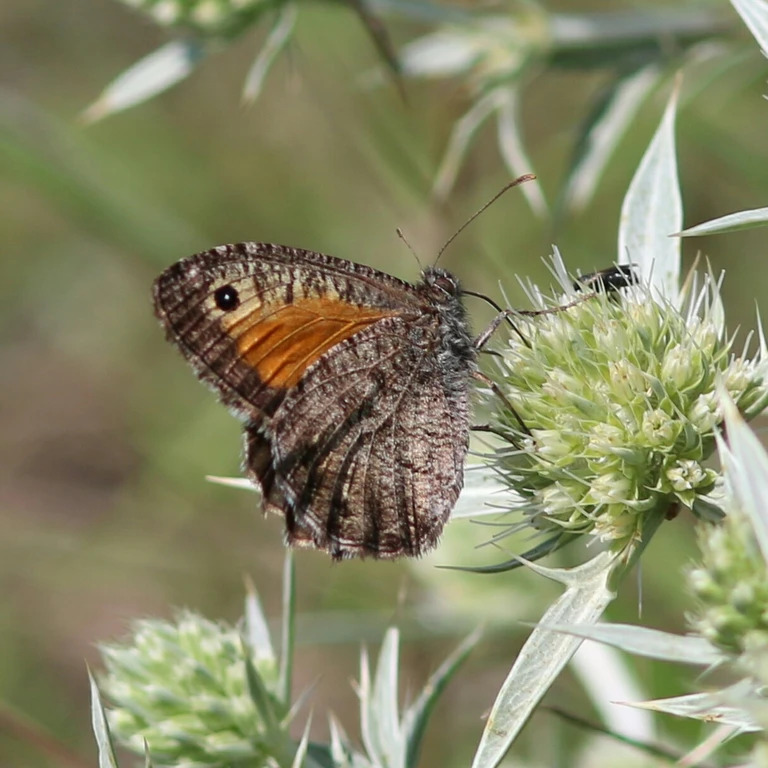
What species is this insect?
Arethusana arethusa
